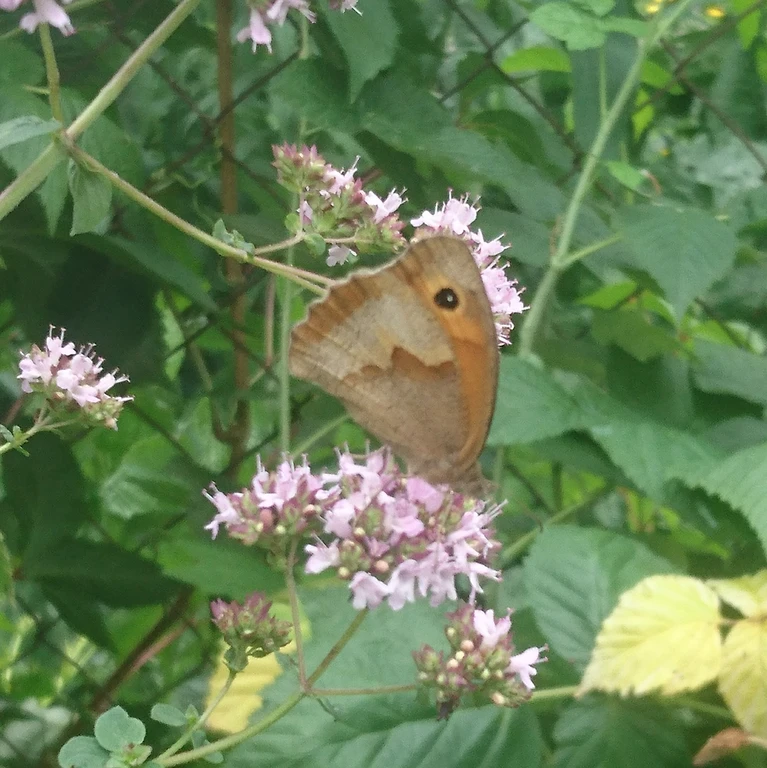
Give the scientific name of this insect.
Maniola jurtina
